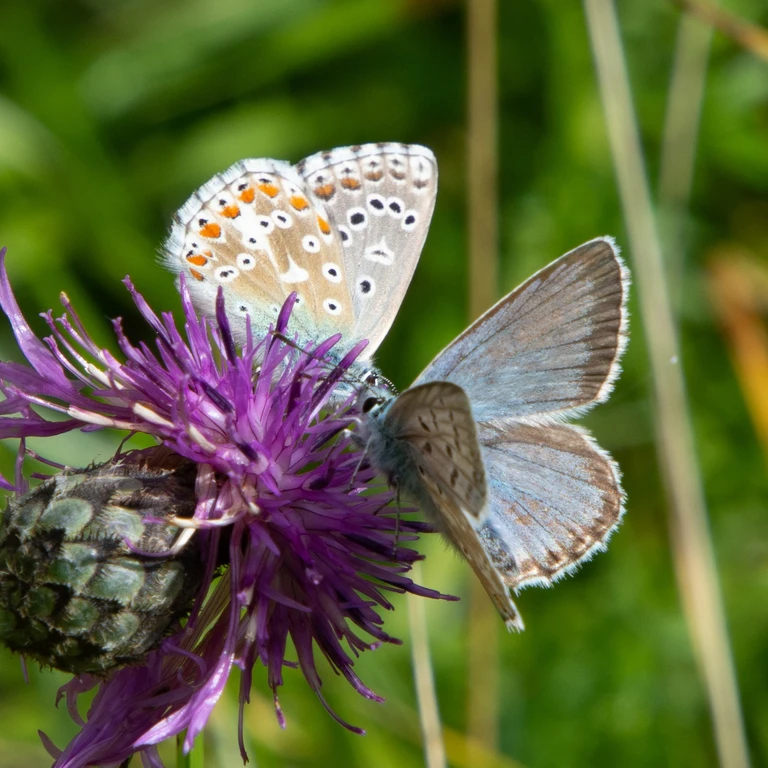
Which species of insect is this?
Lysandra coridon
